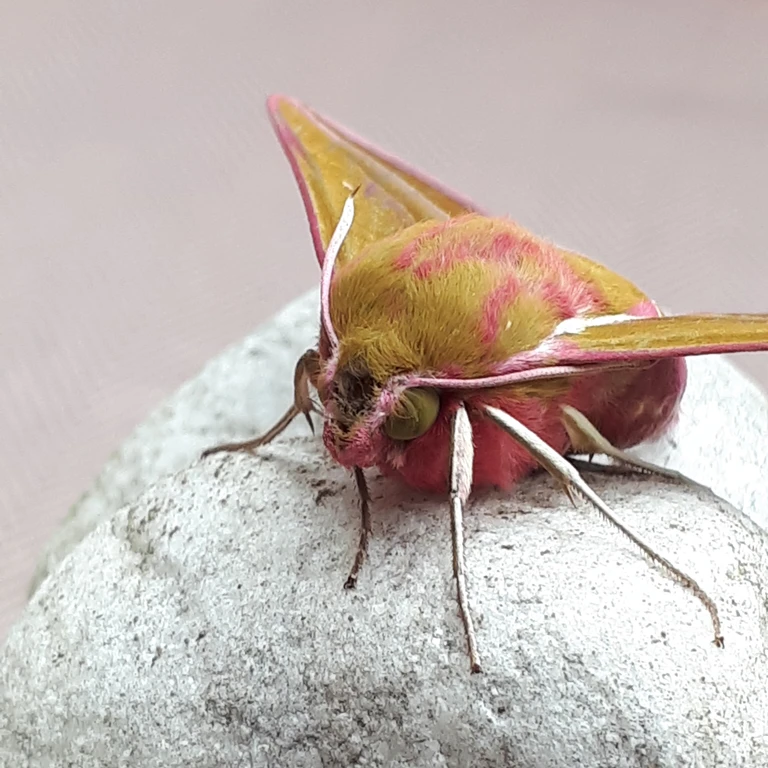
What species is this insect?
Deilephila elpenor
